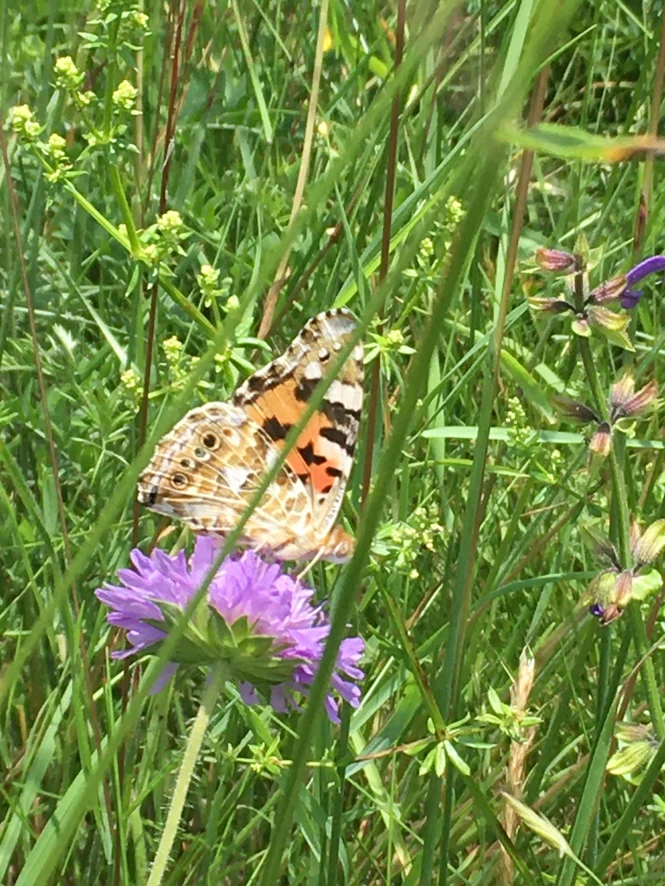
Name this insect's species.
Vanessa cardui
